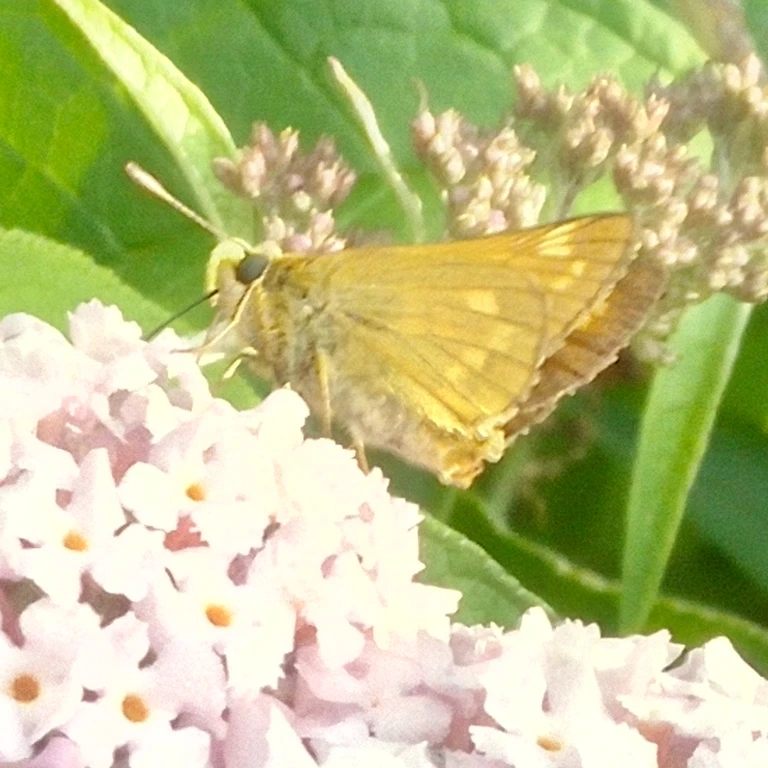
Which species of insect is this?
Ochlodes sylvanus (also Ochlodes venata)
